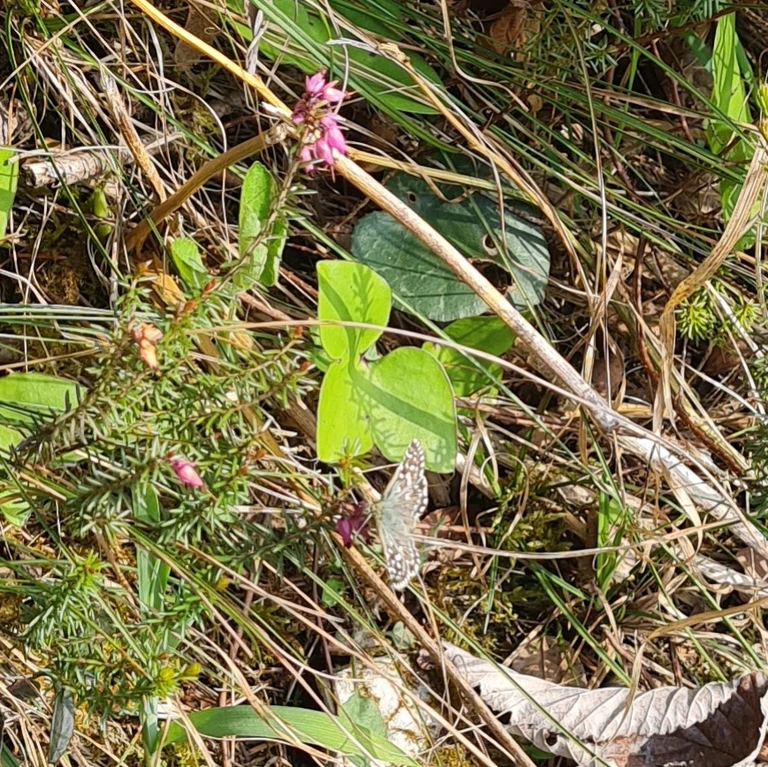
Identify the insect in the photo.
Pyrgus malvae
